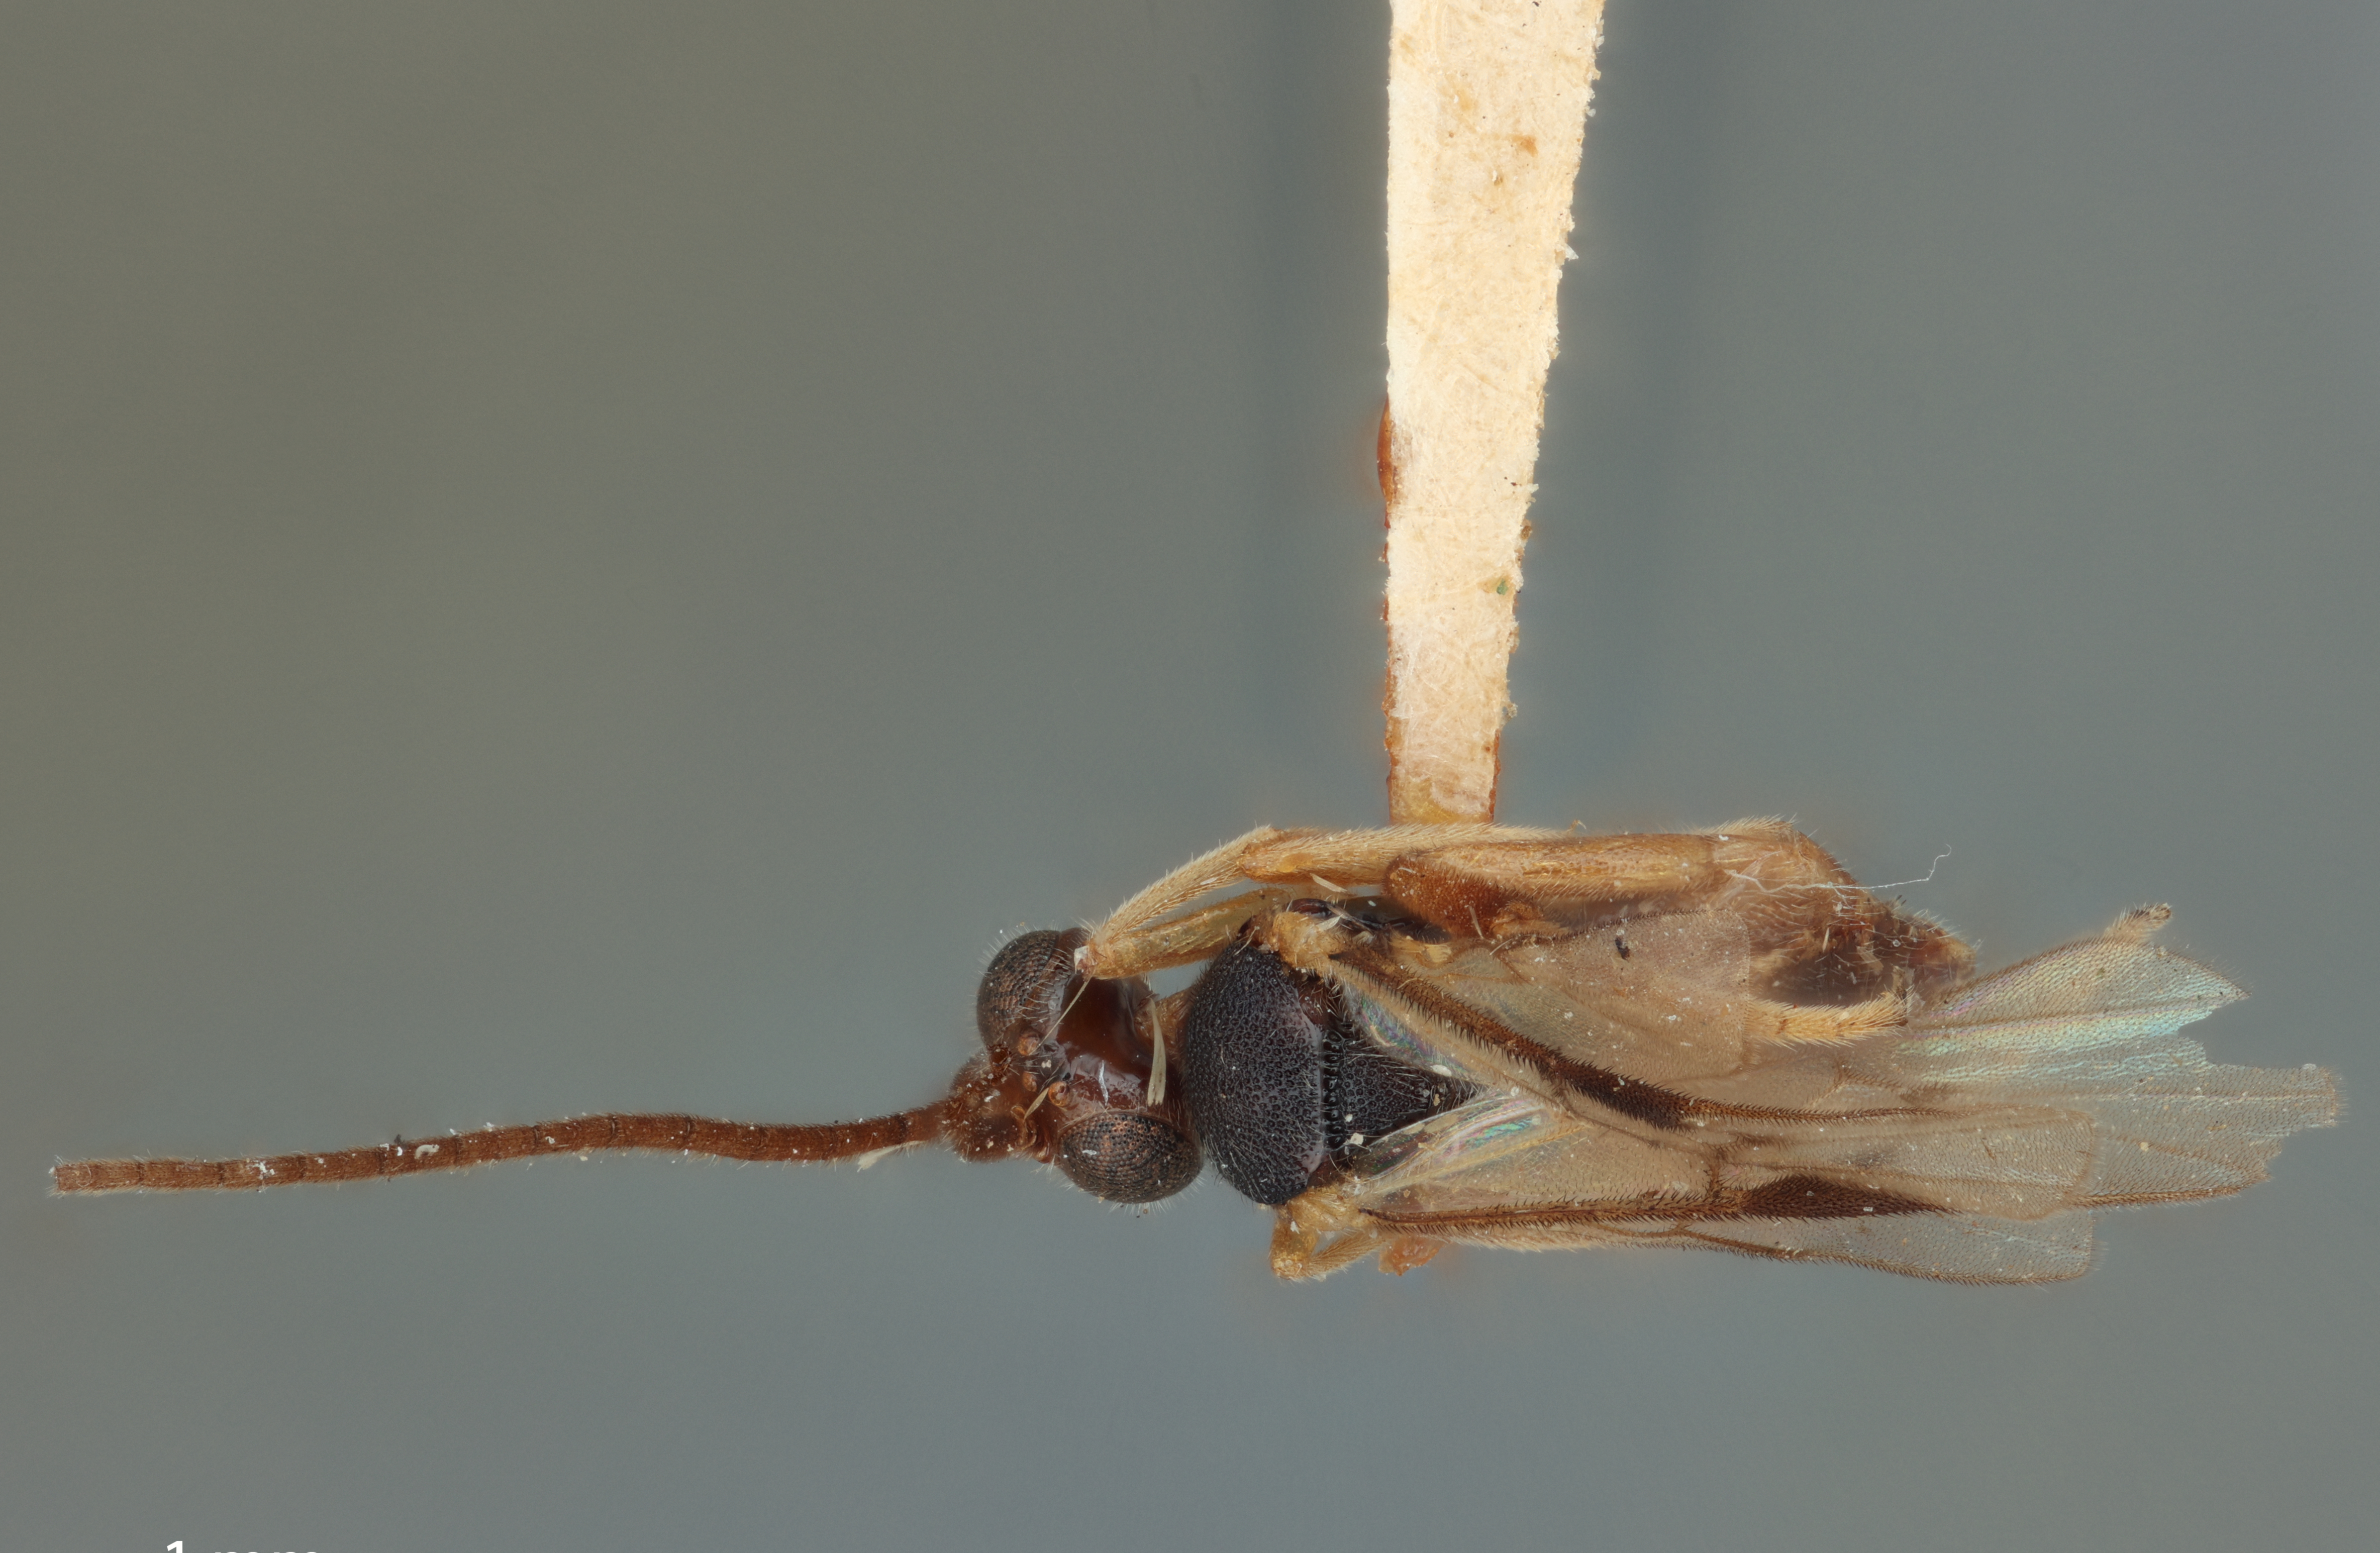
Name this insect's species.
Protomicroplitis urios
